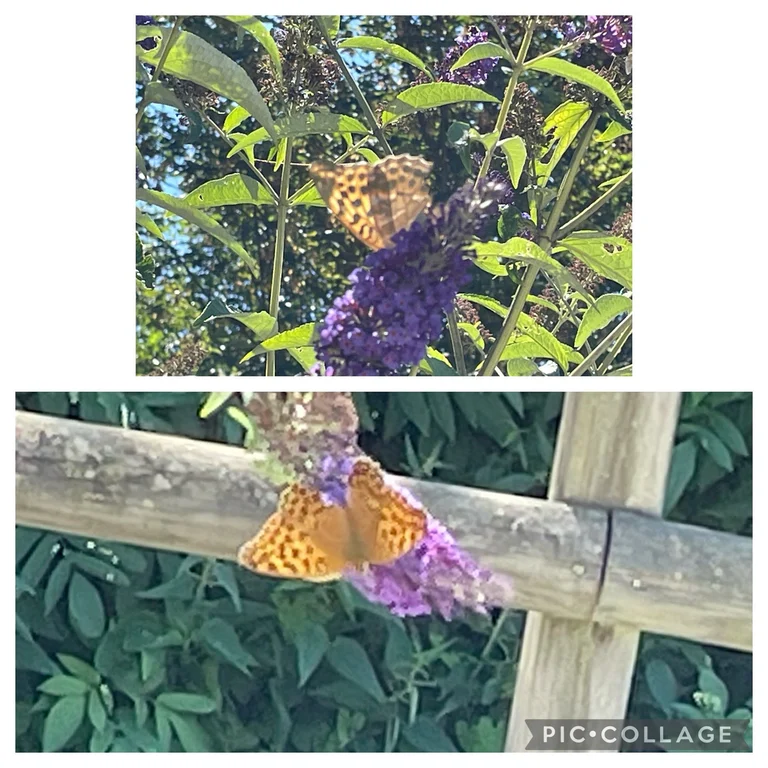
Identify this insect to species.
Argynnis paphia
